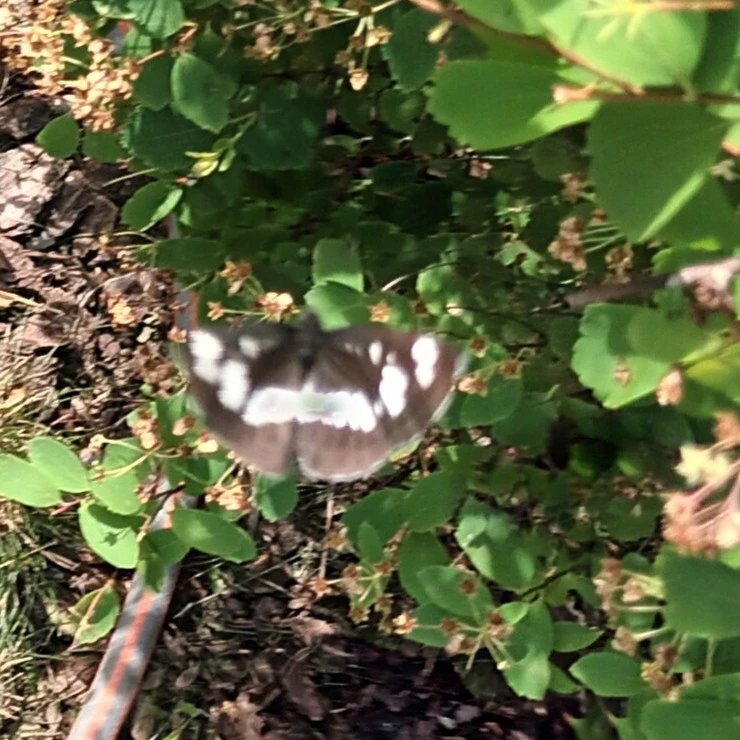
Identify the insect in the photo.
Neptis rivularis
